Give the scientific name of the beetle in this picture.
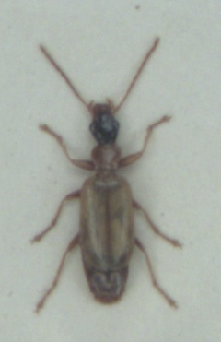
Demetrias atricapillus
